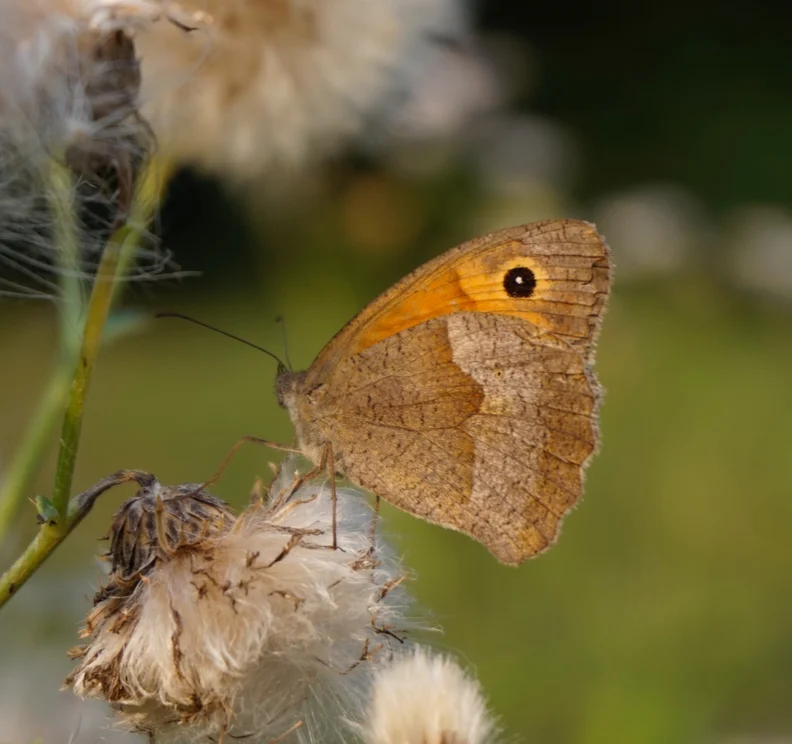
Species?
Maniola jurtina
